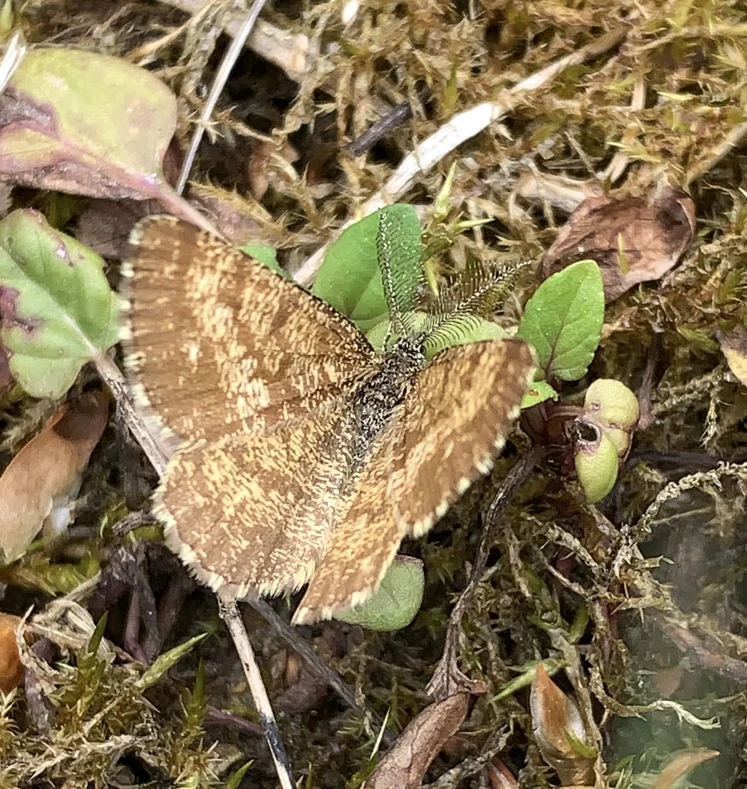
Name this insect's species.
Ematurga atomaria
